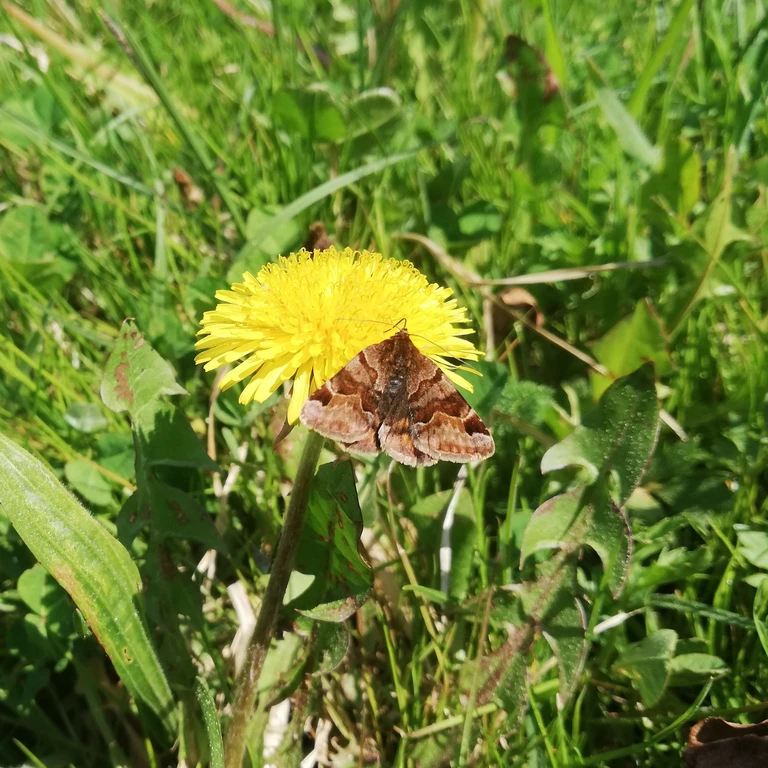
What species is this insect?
Euclidia glyphica
